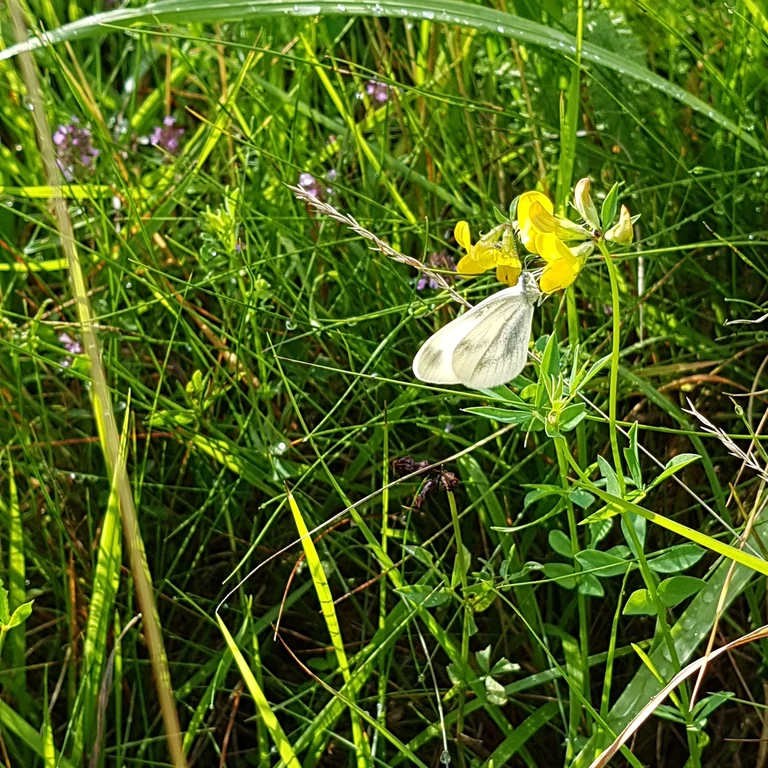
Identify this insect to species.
Leptidea sinapis/juvernica
